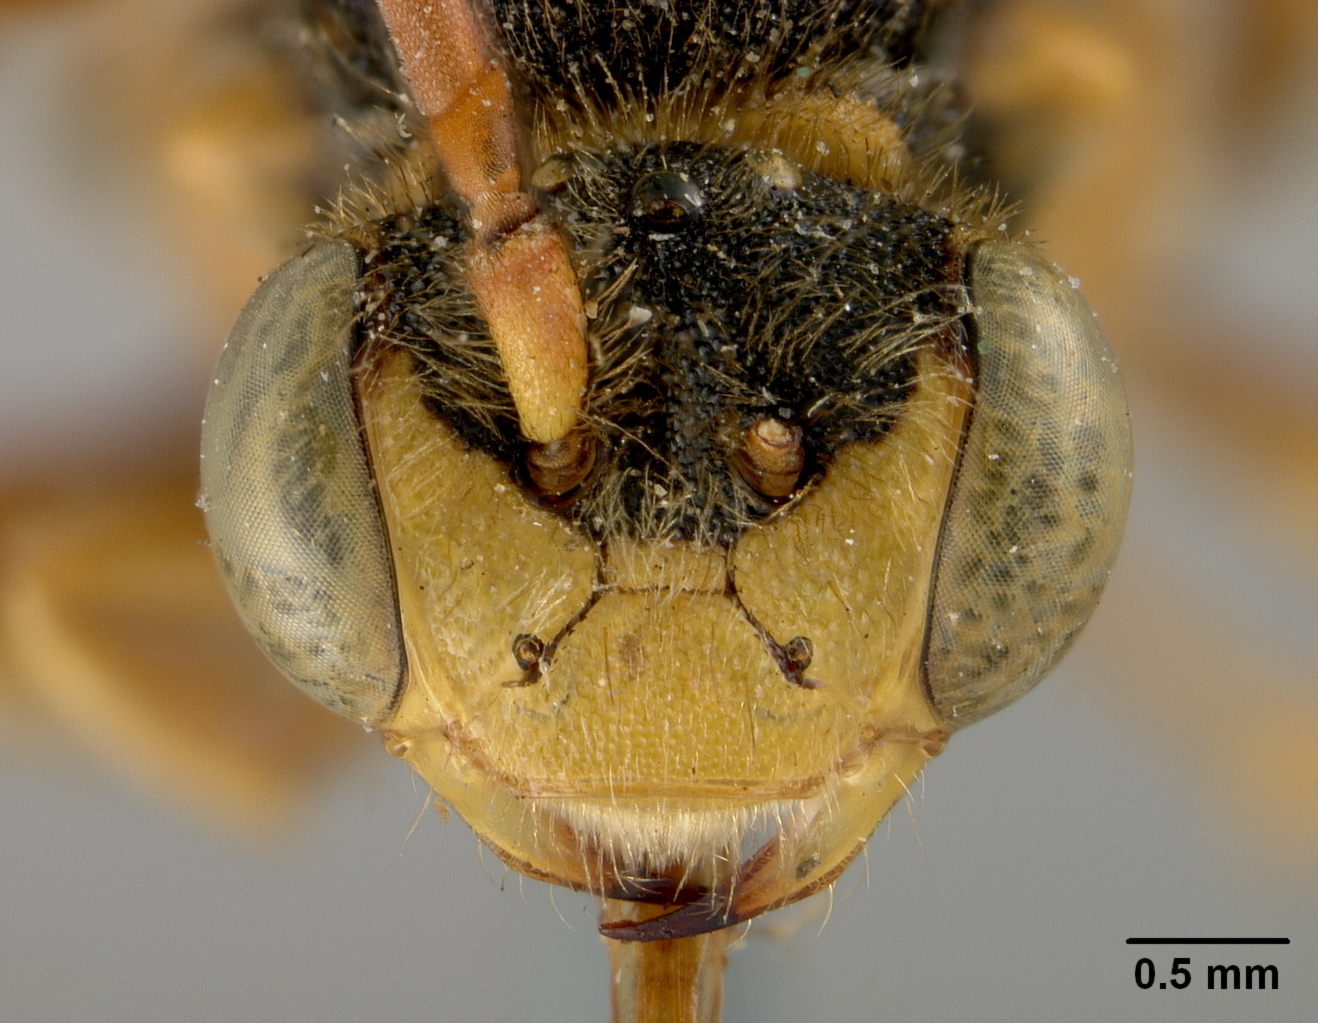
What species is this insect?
Nomada ashmeadi
